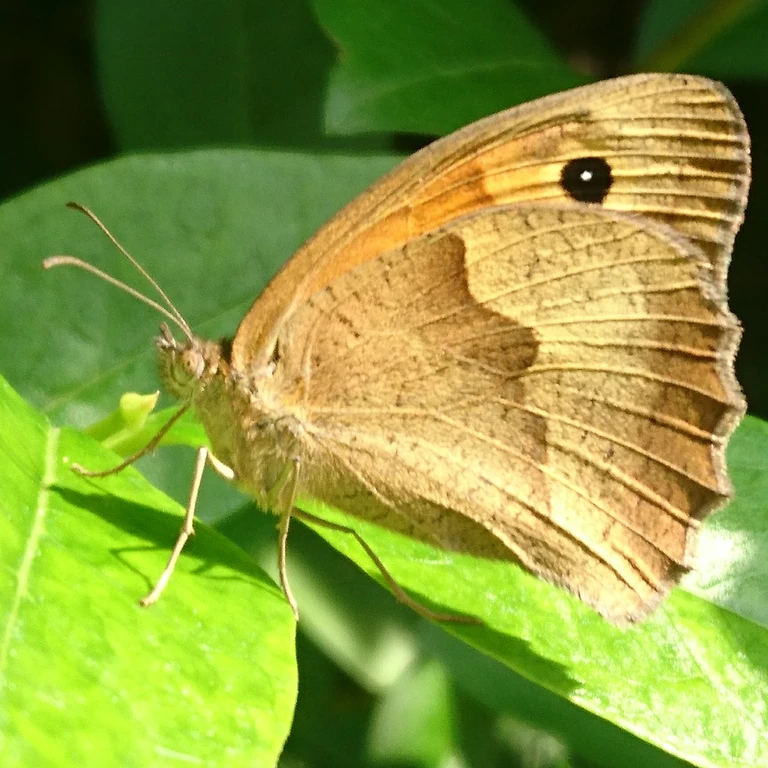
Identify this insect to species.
Maniola jurtina
